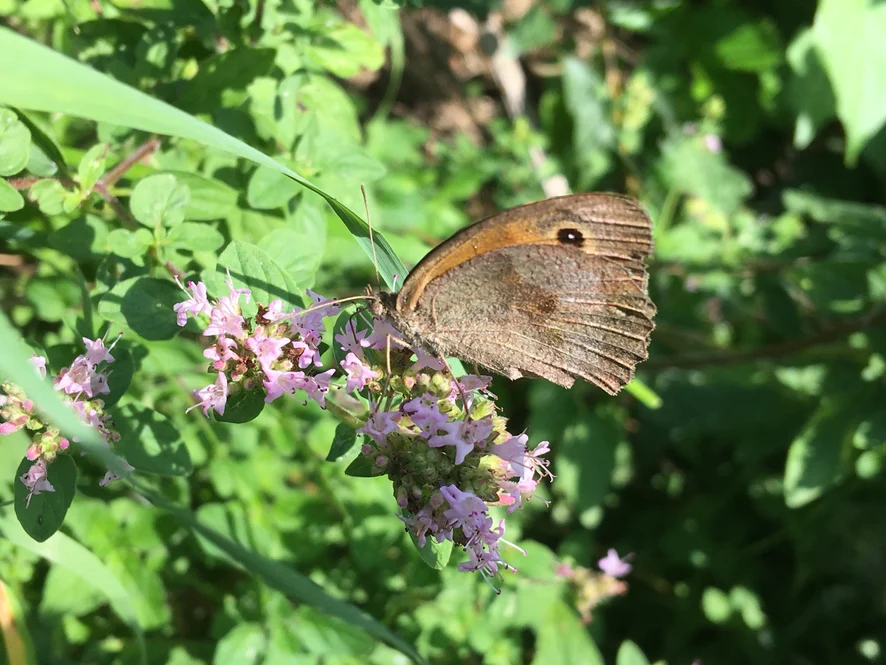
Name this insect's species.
Maniola jurtina
